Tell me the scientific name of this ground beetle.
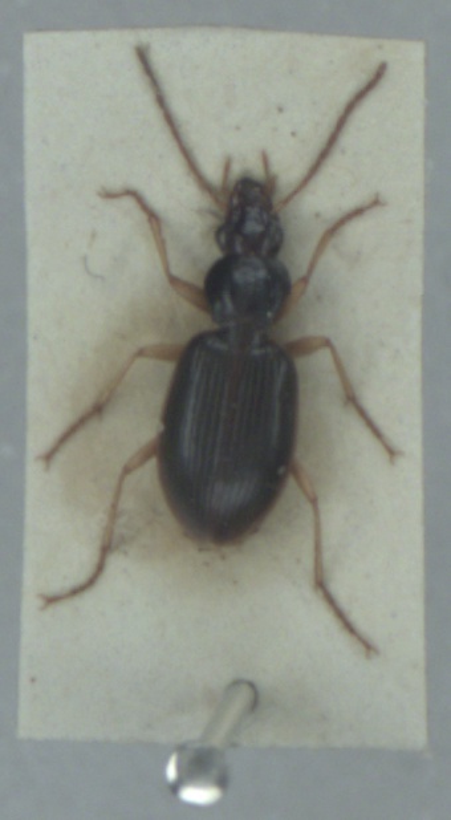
Paranchus albipes
